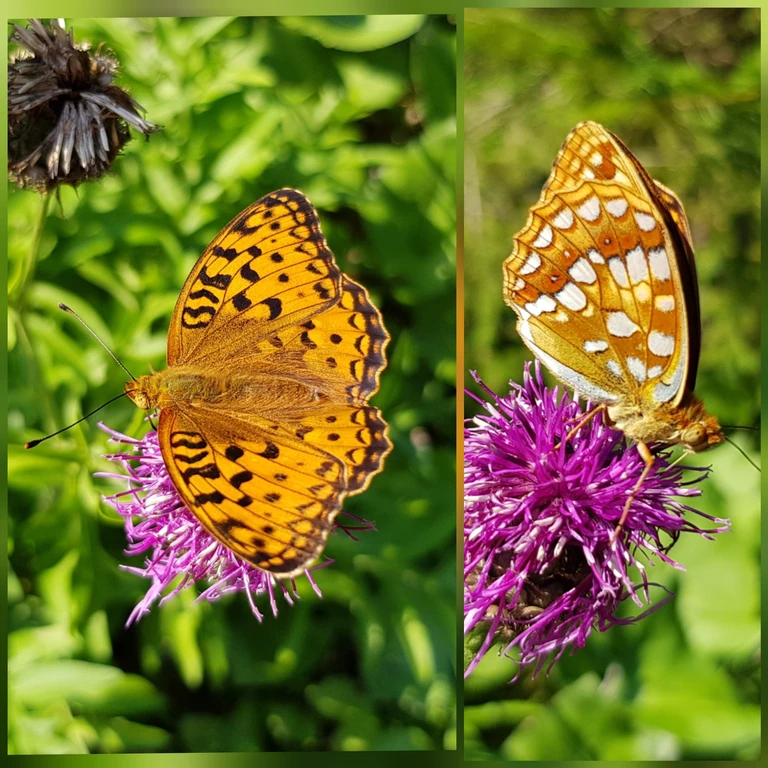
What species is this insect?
Fabriciana adippe
